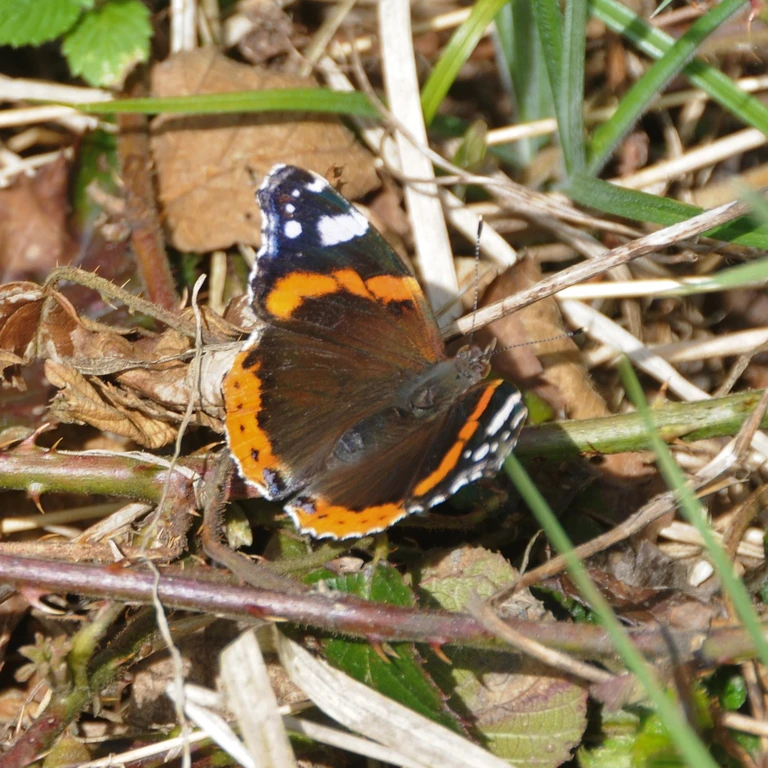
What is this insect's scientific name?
Vanessa atalanta
